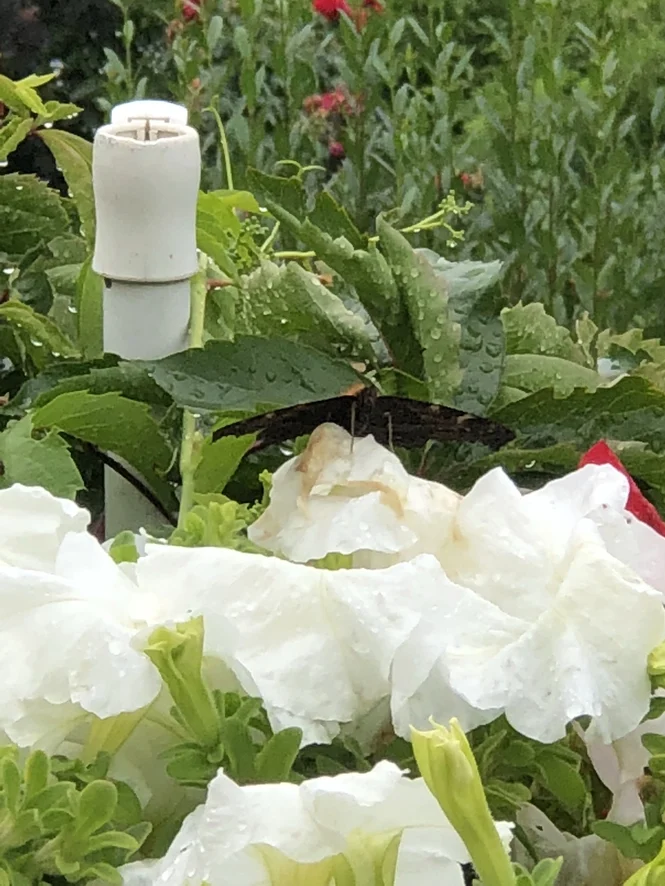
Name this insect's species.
Aglais io
